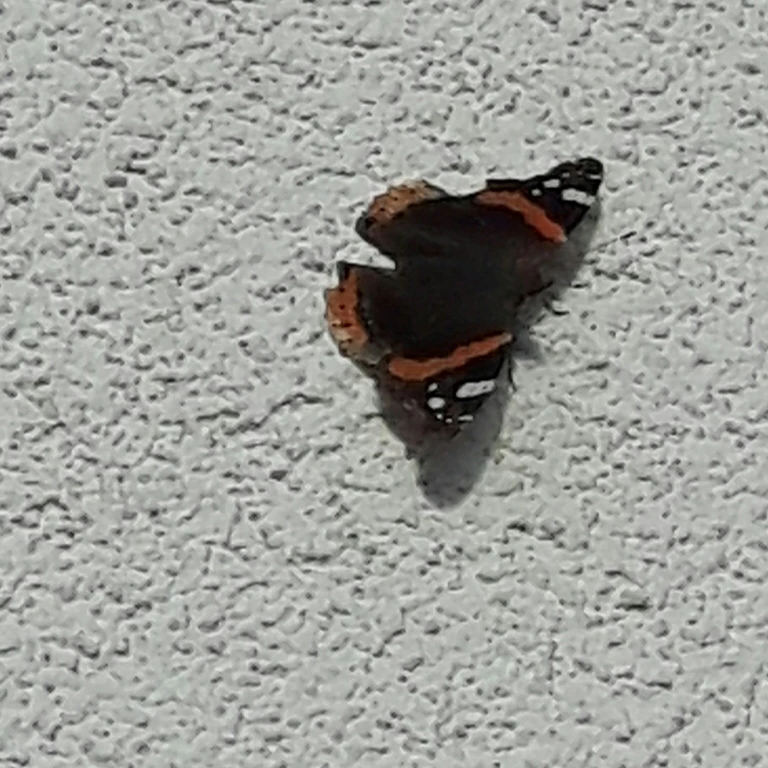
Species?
Vanessa atalanta
